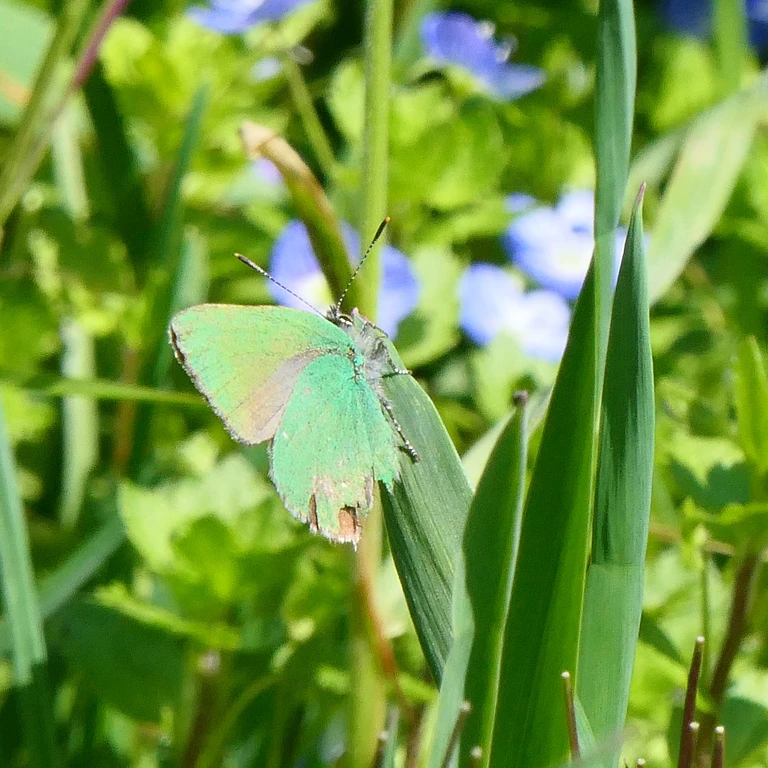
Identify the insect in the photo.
Callophrys rubi
